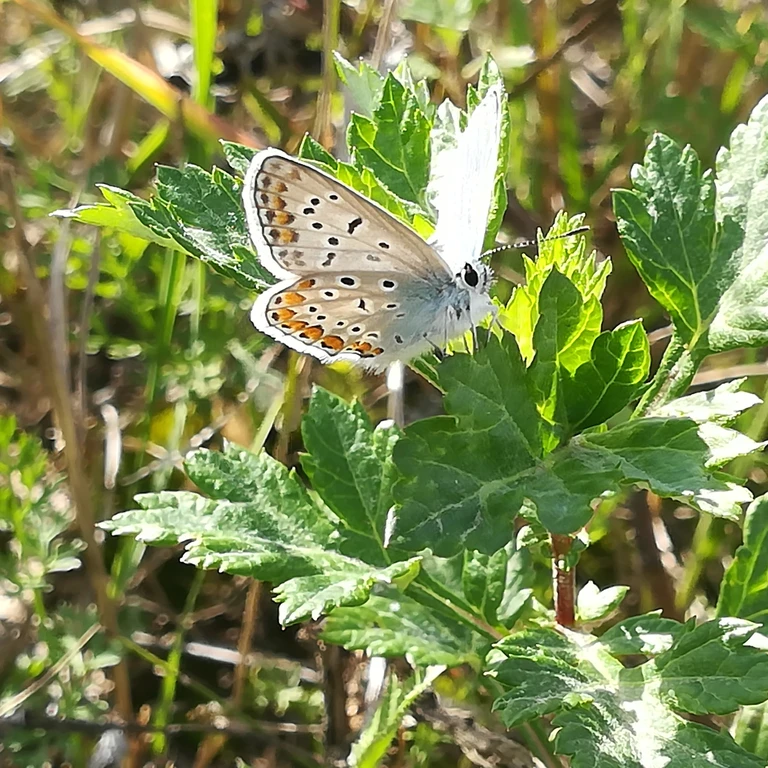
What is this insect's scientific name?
Polyommatus icarus
